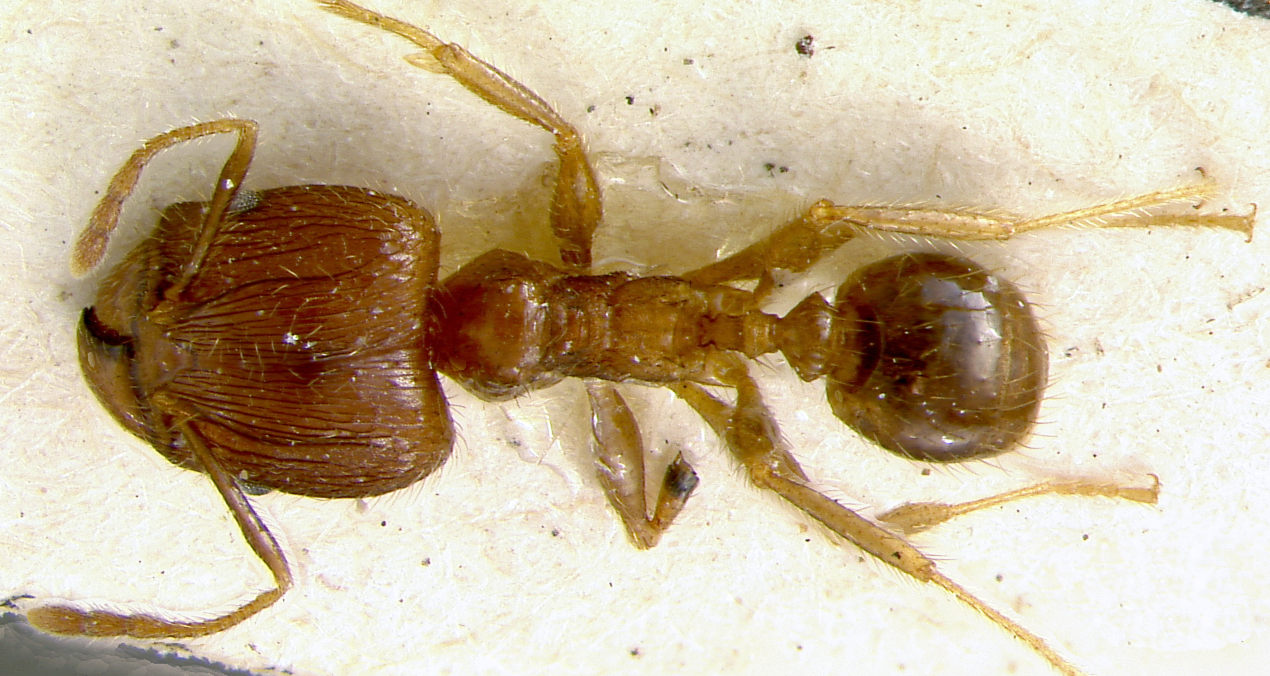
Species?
Pheidole cavannae
